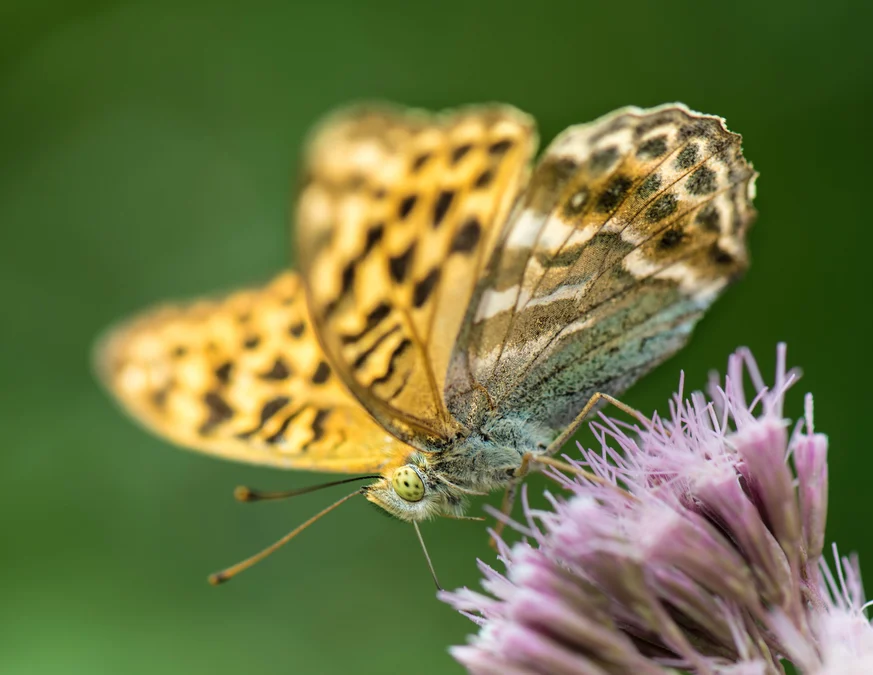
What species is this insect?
Argynnis paphia
